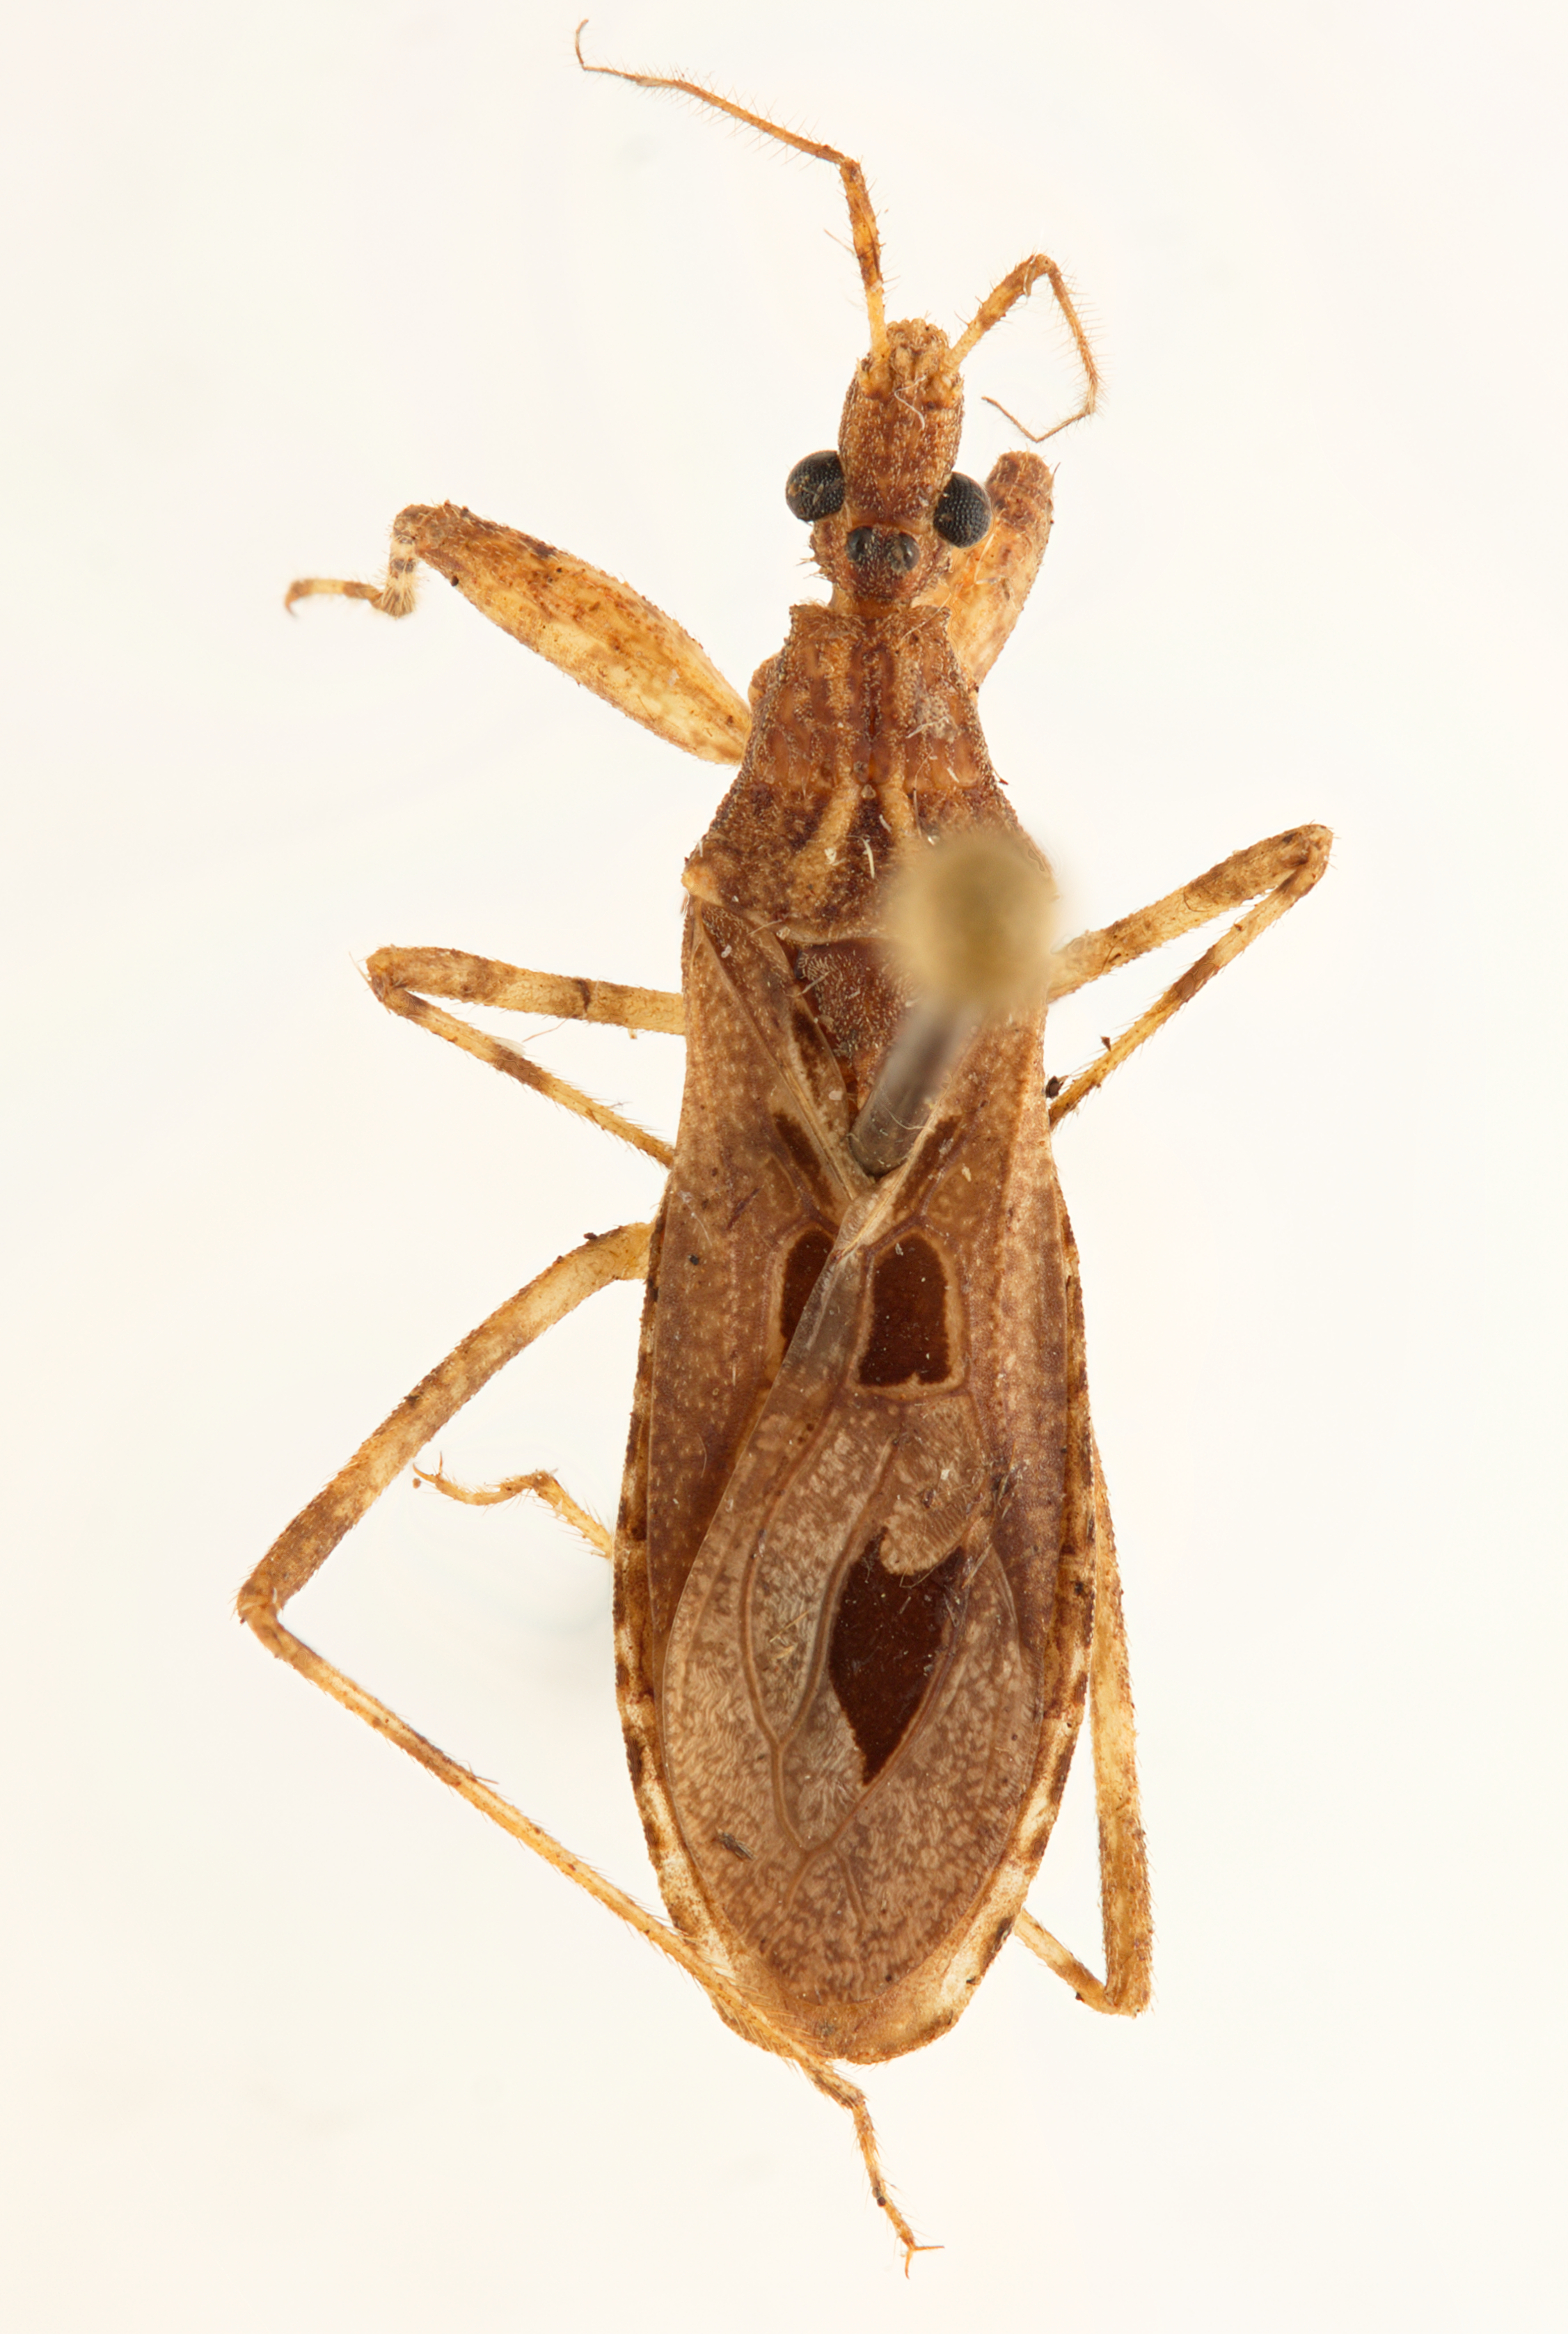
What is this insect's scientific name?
Oncocephalus modestus
